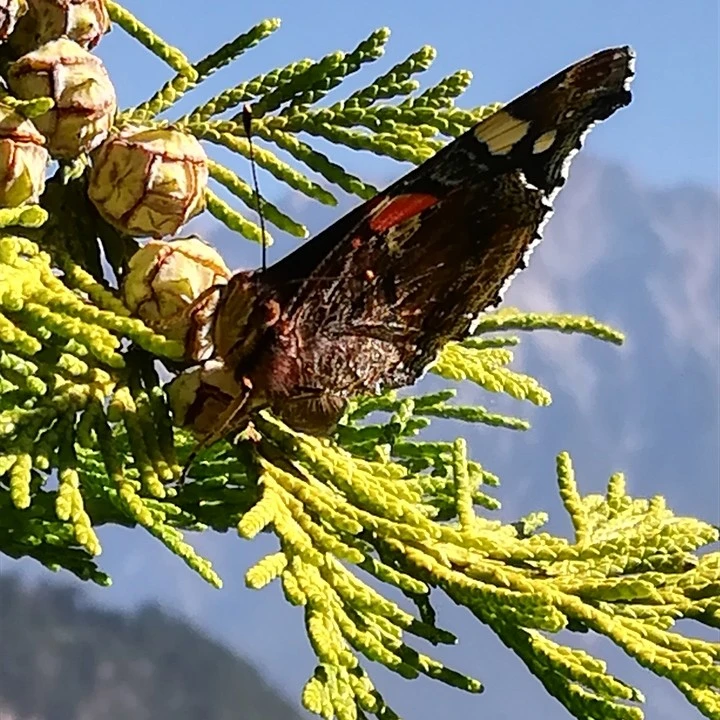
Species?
Vanessa atalanta
